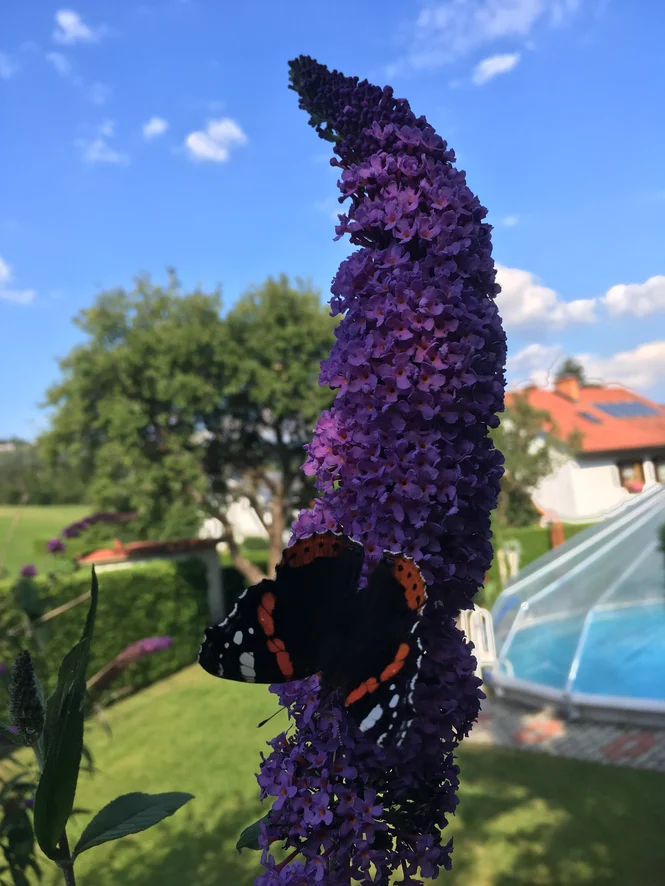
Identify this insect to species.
Vanessa atalanta
